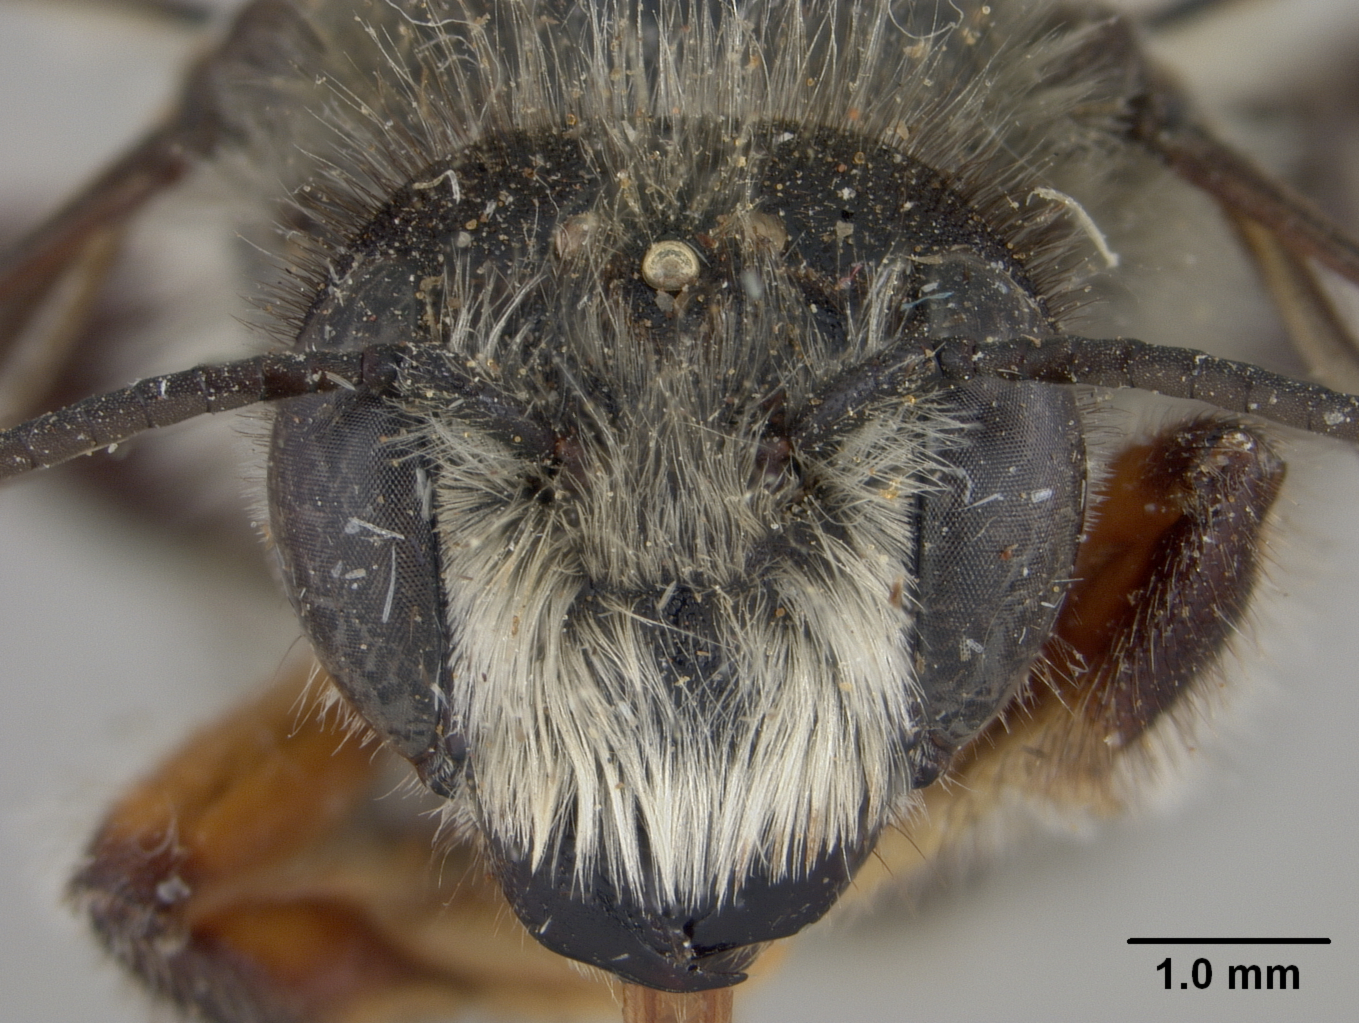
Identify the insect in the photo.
Megachile calogaster
